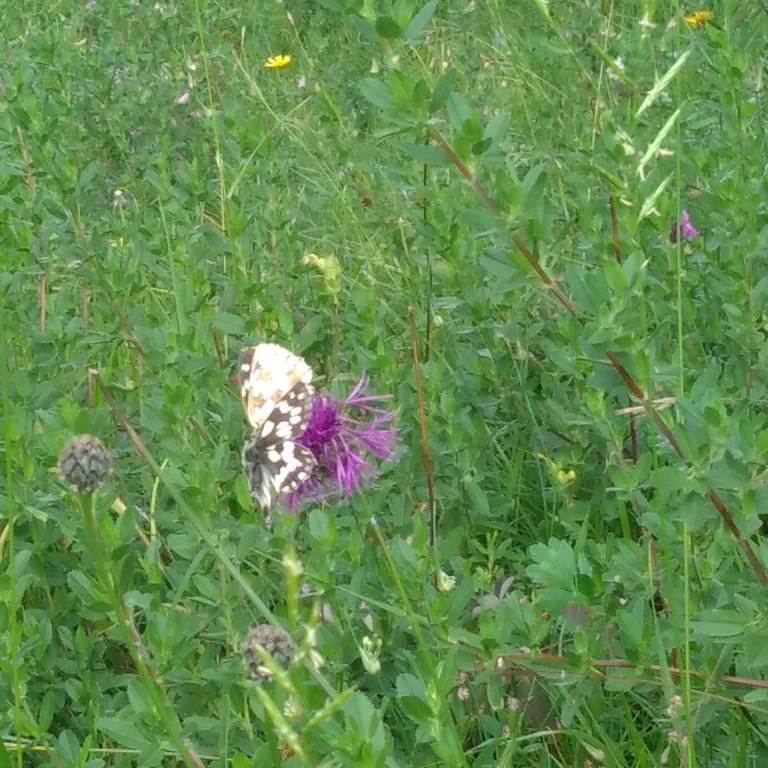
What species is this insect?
Melanargia galathea
